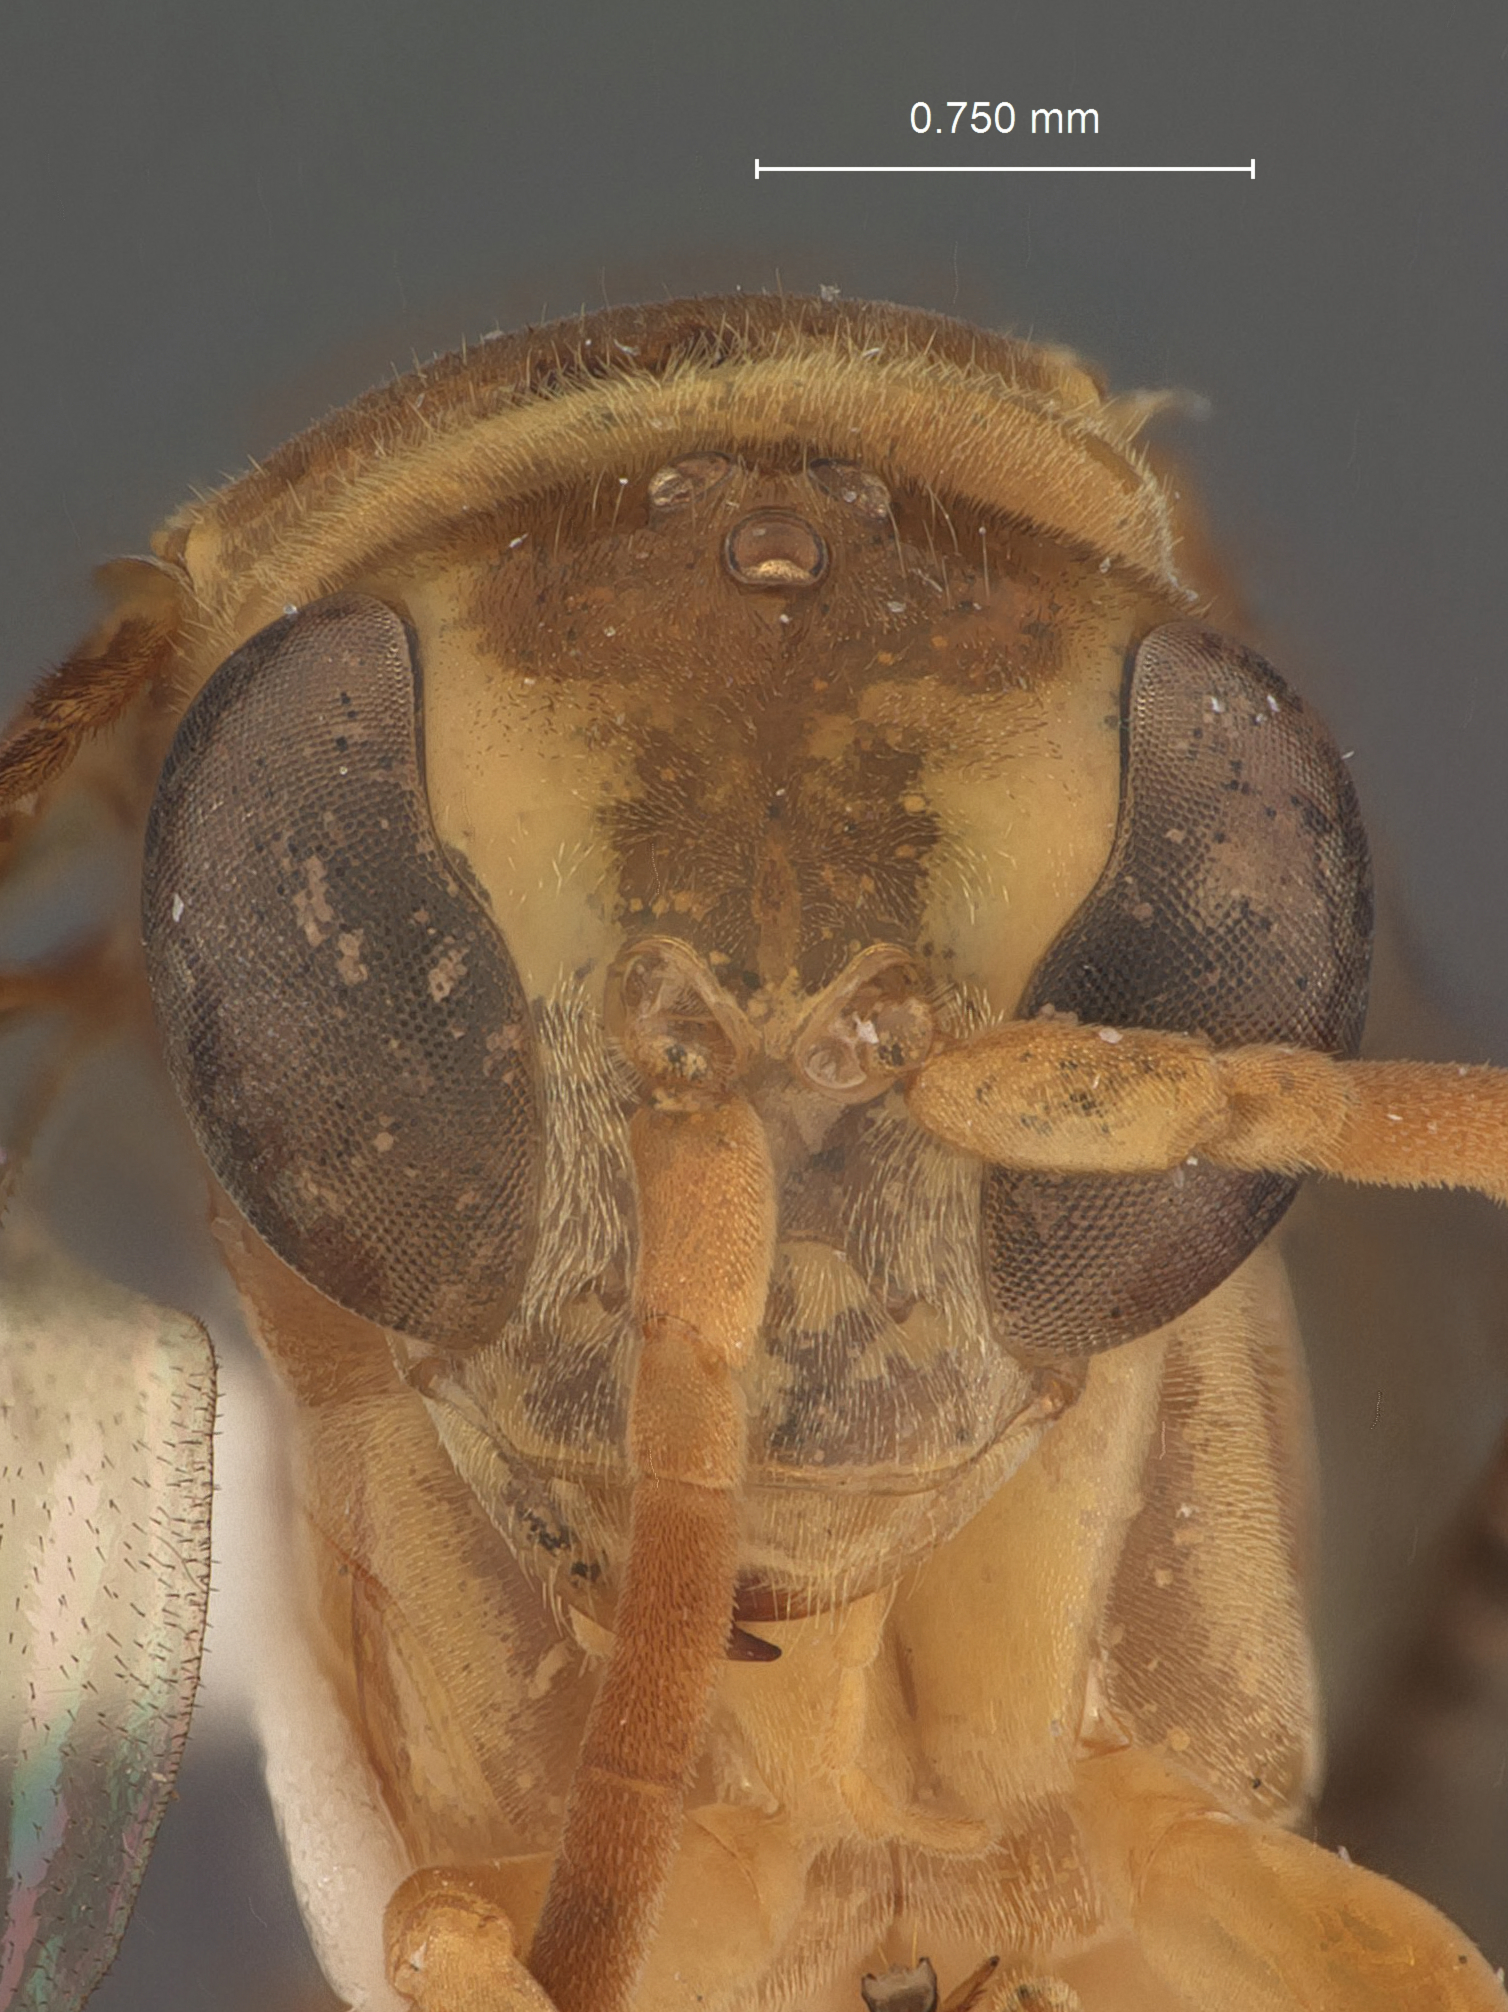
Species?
Irenangelus hispaniolae
